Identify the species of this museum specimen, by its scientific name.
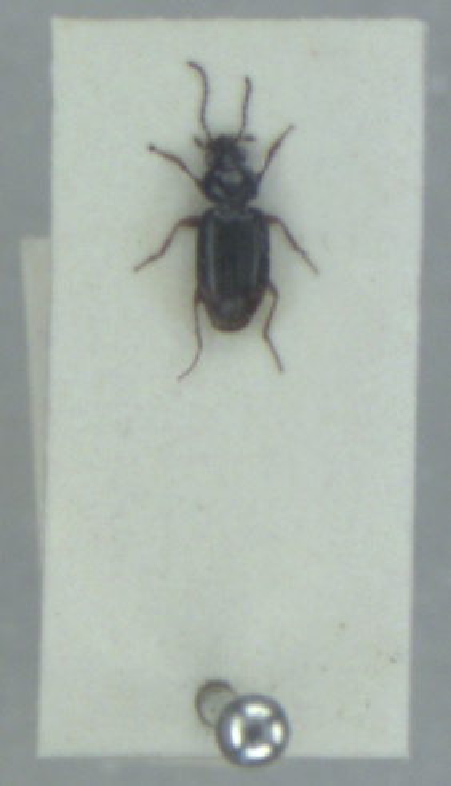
Bembidion guttula
